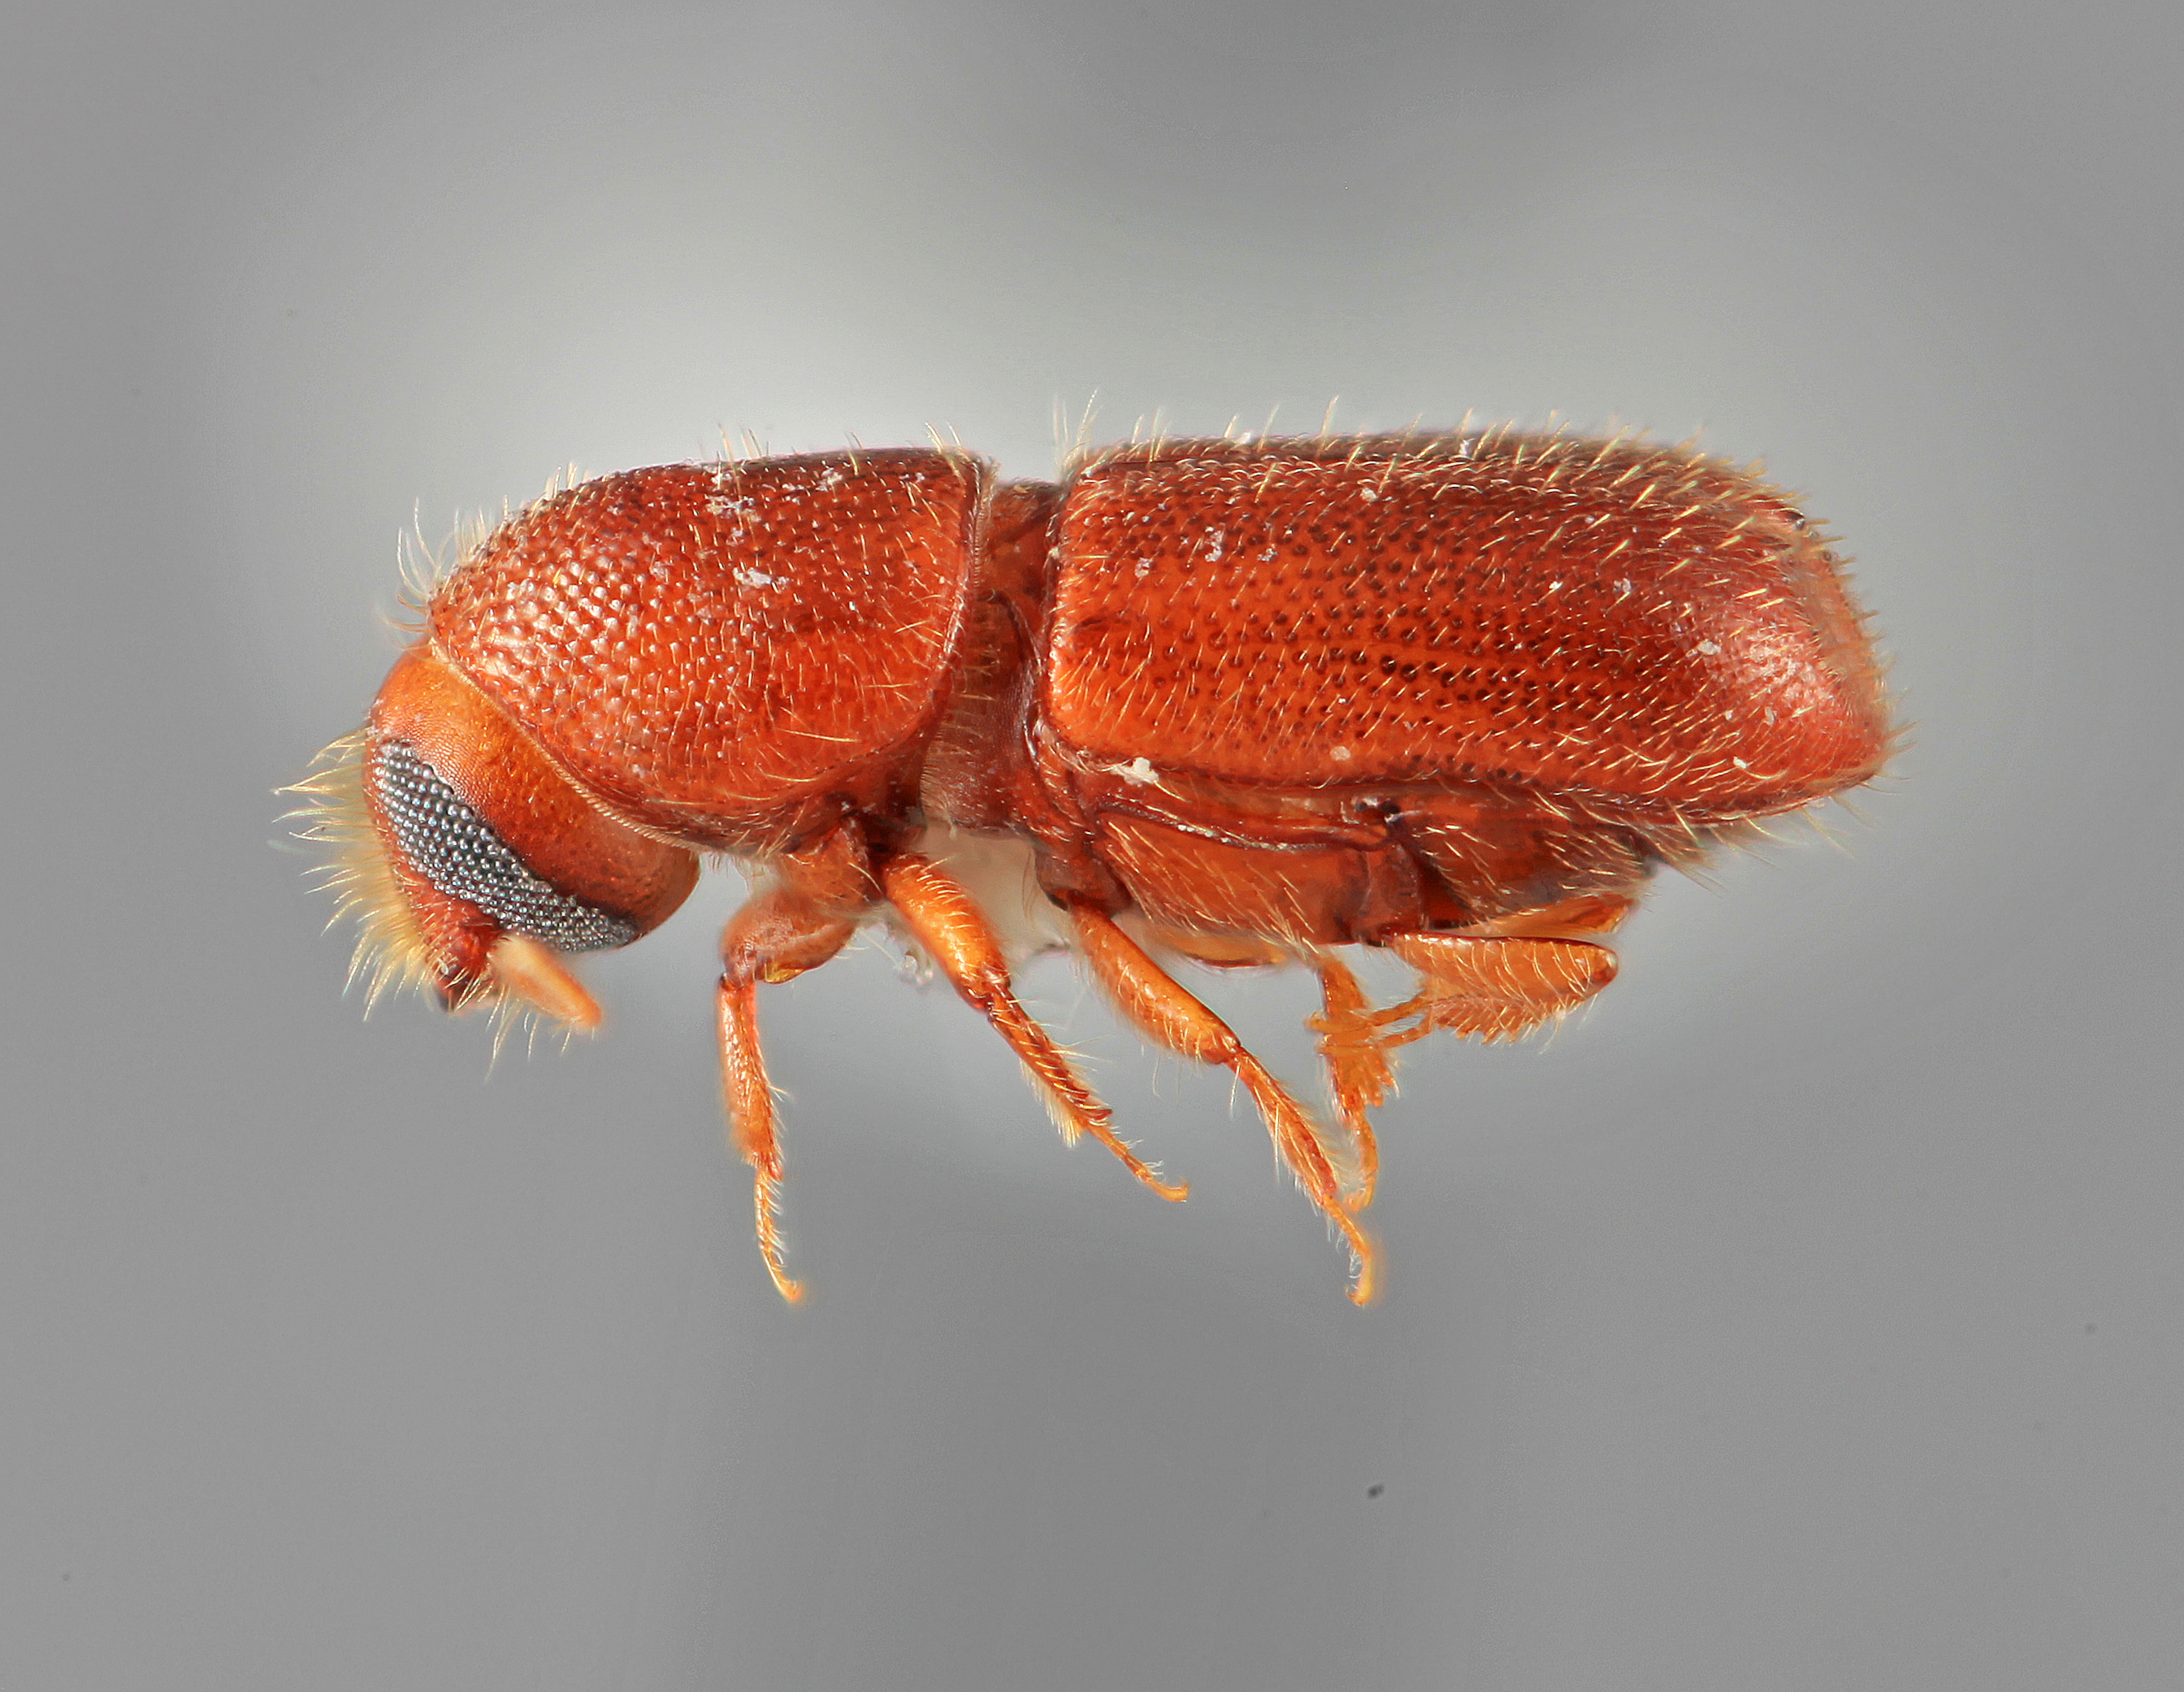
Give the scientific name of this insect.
Mimips ocularis
